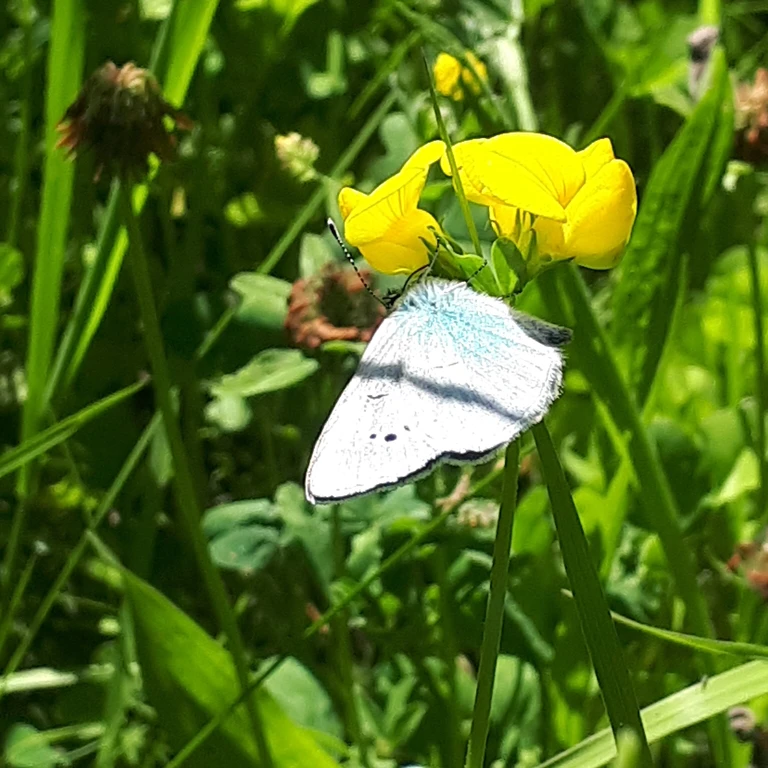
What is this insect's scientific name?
Glaucopsyche alexis
